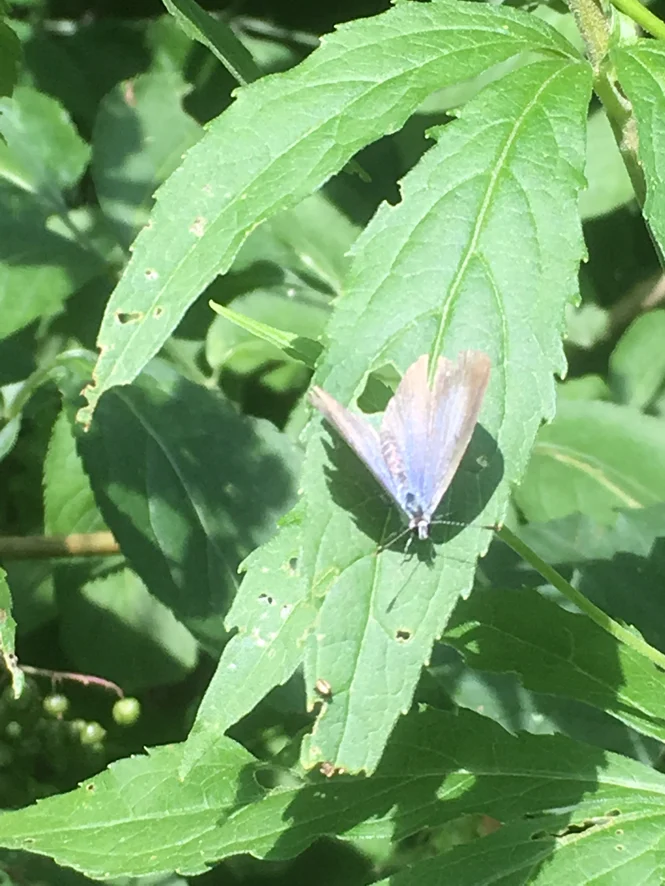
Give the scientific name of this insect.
Celastrina argiolus
